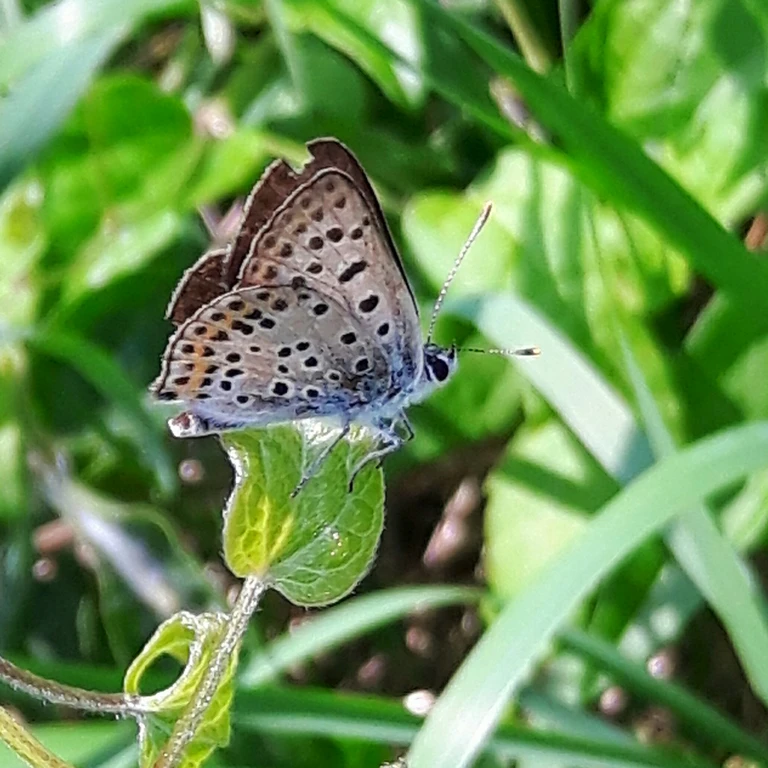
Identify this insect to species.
Lycaena tityrus (also Loweia tityrus)
